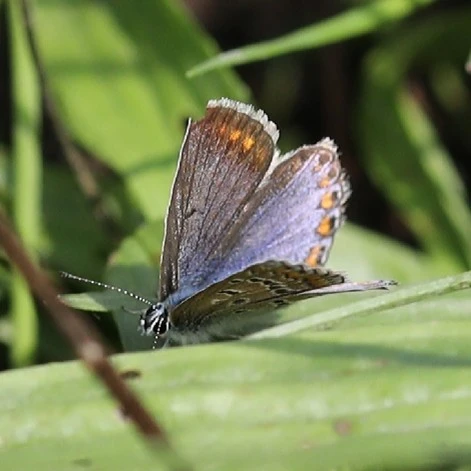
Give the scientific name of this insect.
Polyommatus icarus
